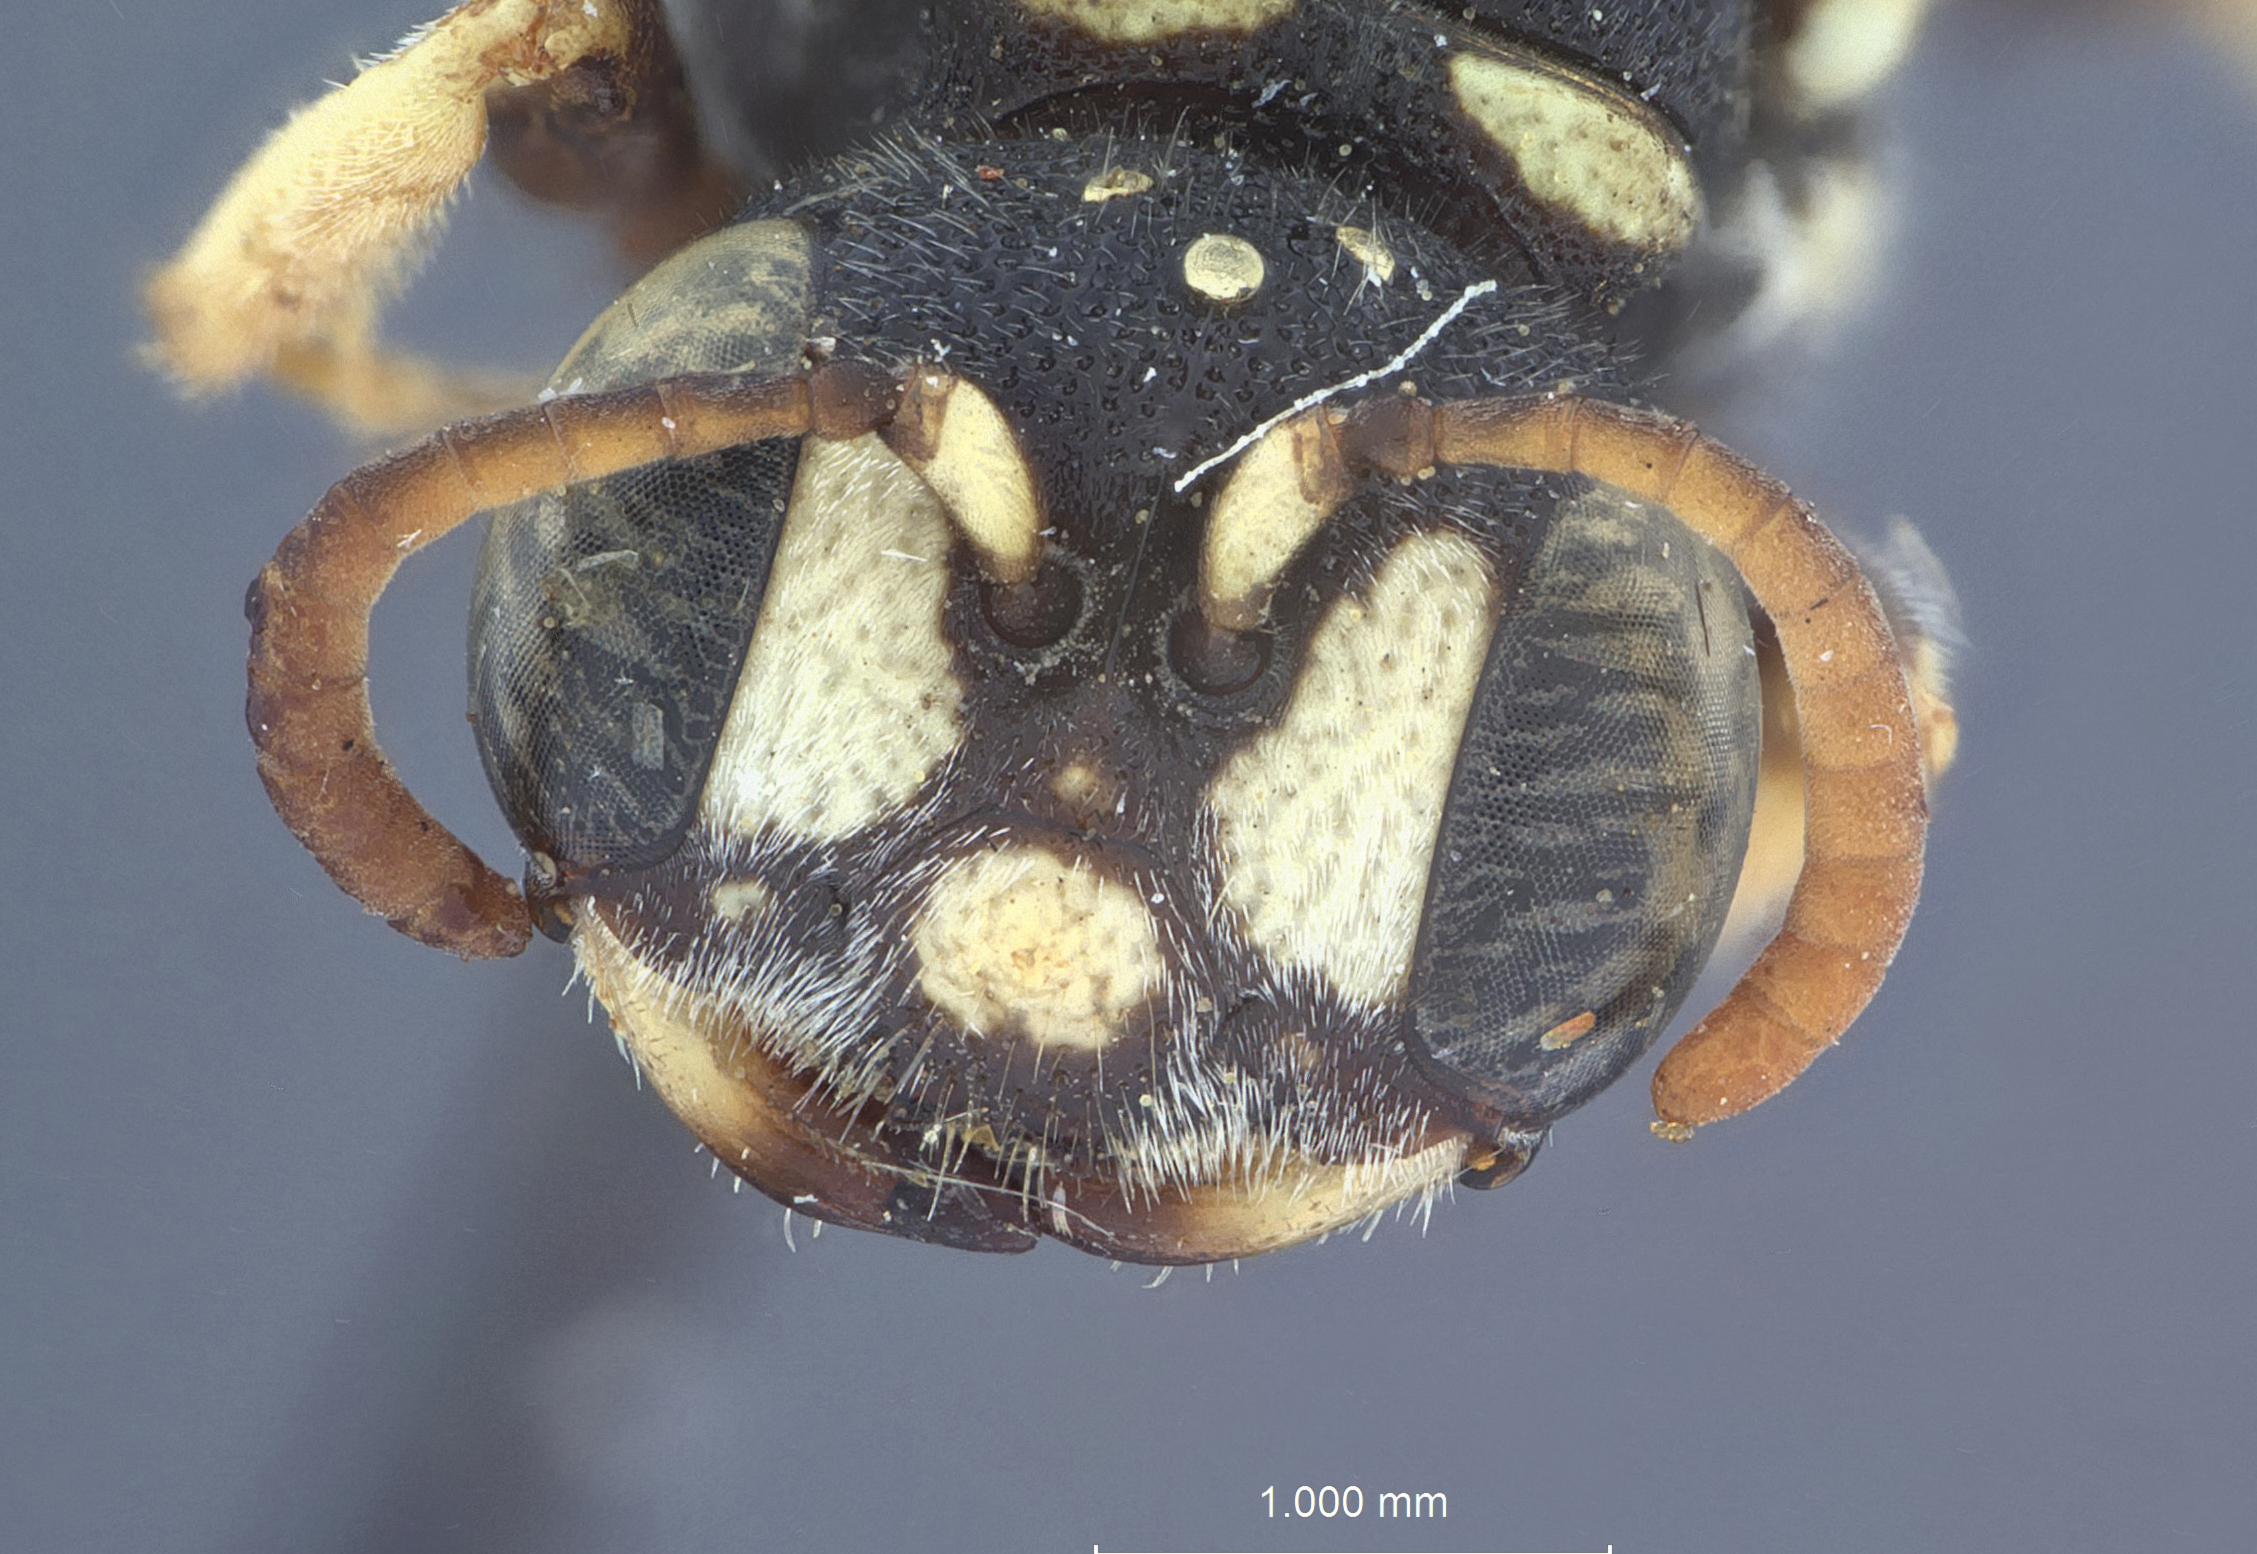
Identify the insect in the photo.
Cerceris vanduzeei
